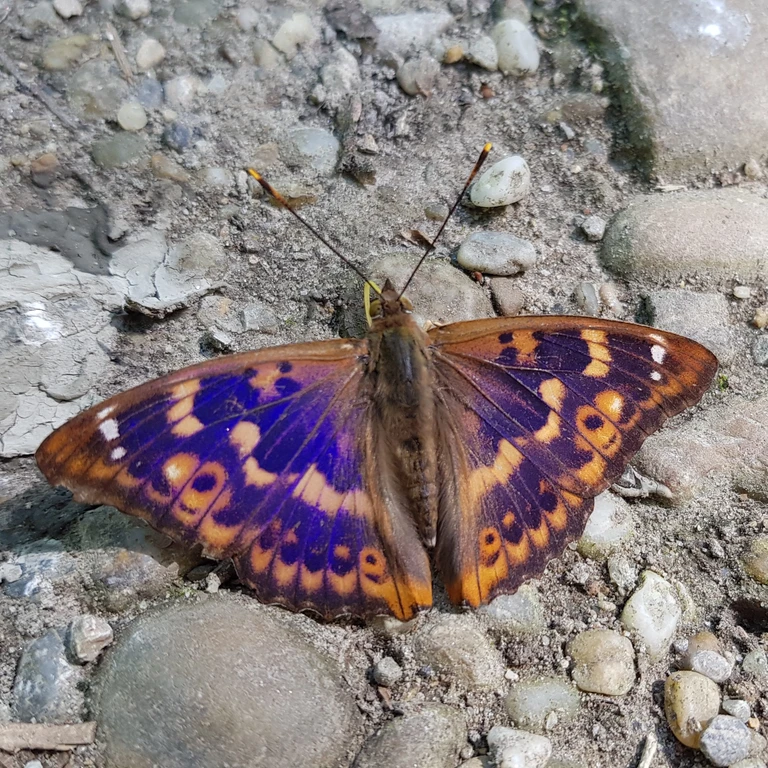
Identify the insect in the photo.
Apatura ilia
